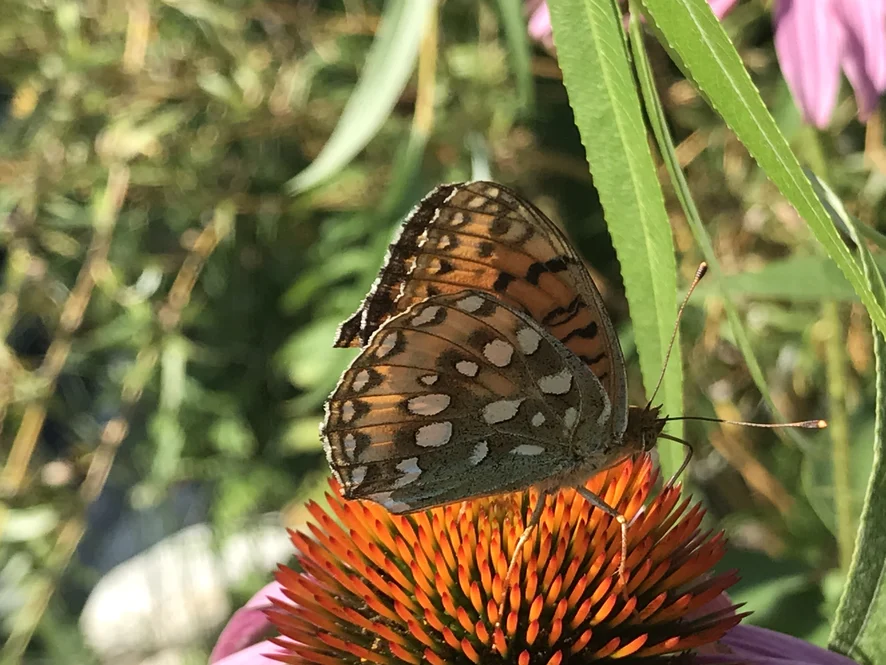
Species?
Speyeria aglaja
